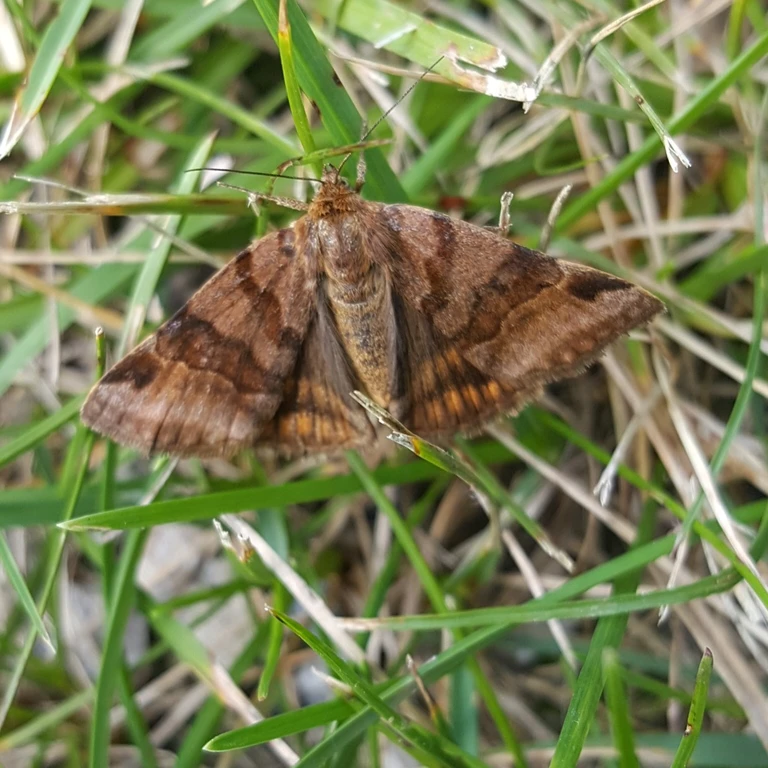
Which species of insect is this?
Euclidia glyphica
